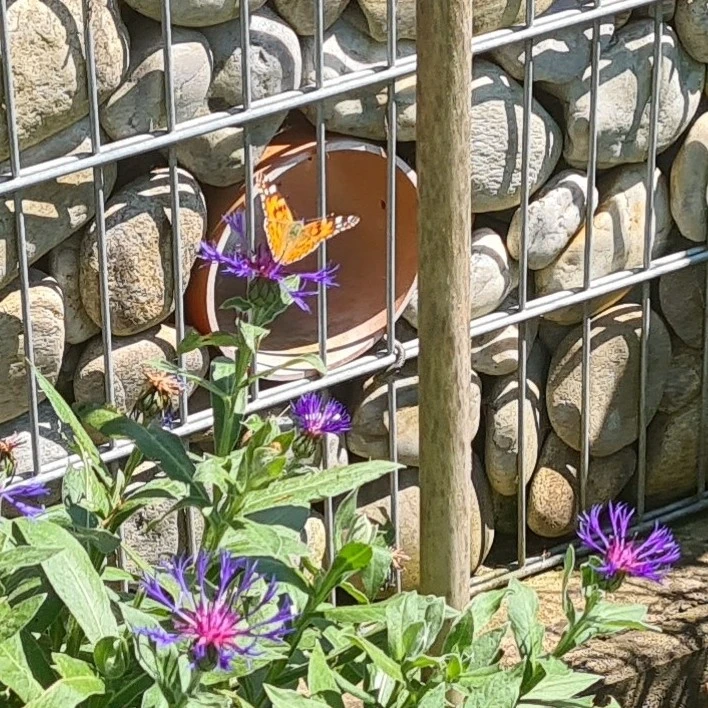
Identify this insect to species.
Vanessa cardui
